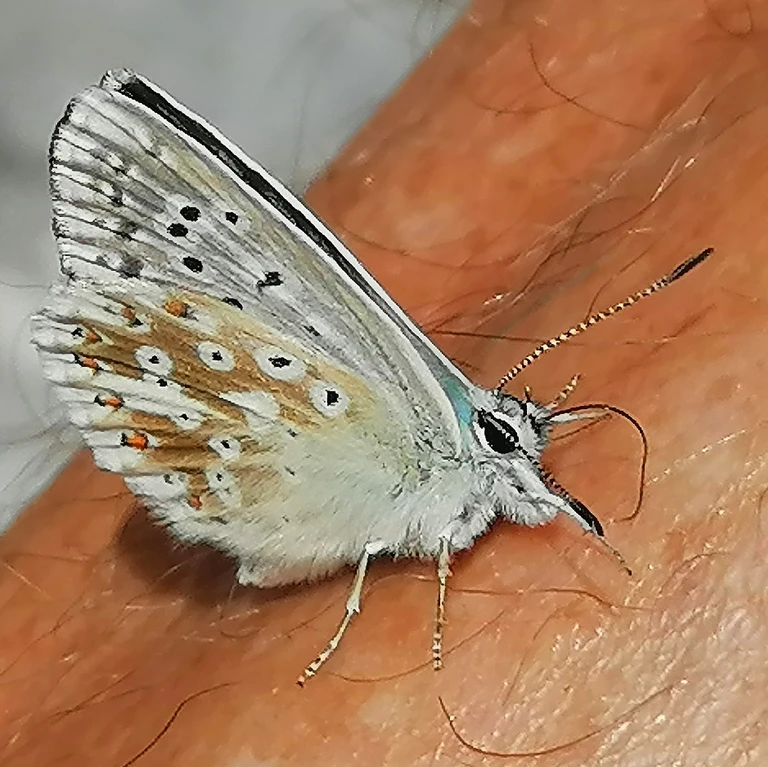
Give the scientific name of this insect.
Lysandra coridon
